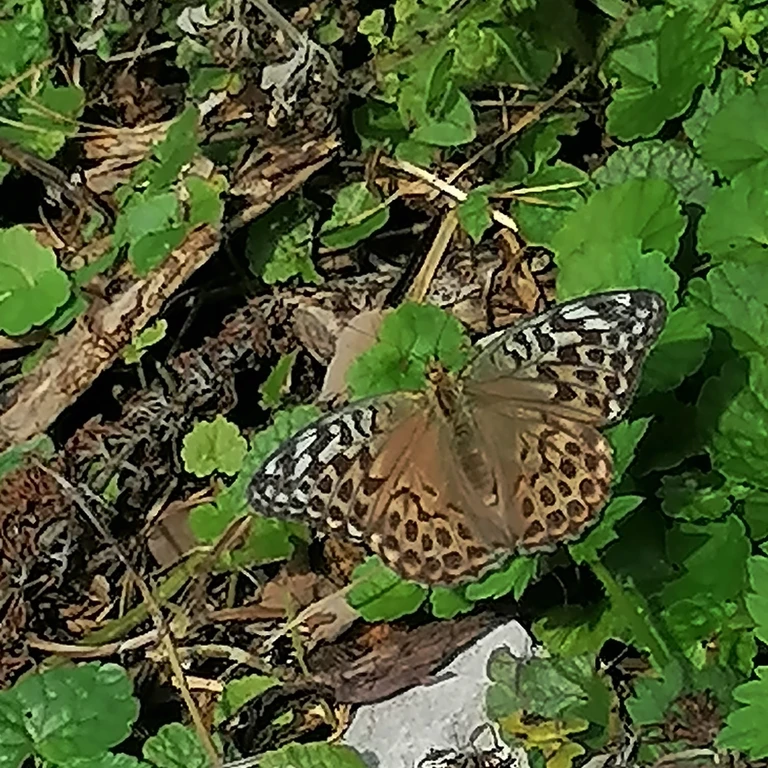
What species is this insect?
Argynnis paphia
